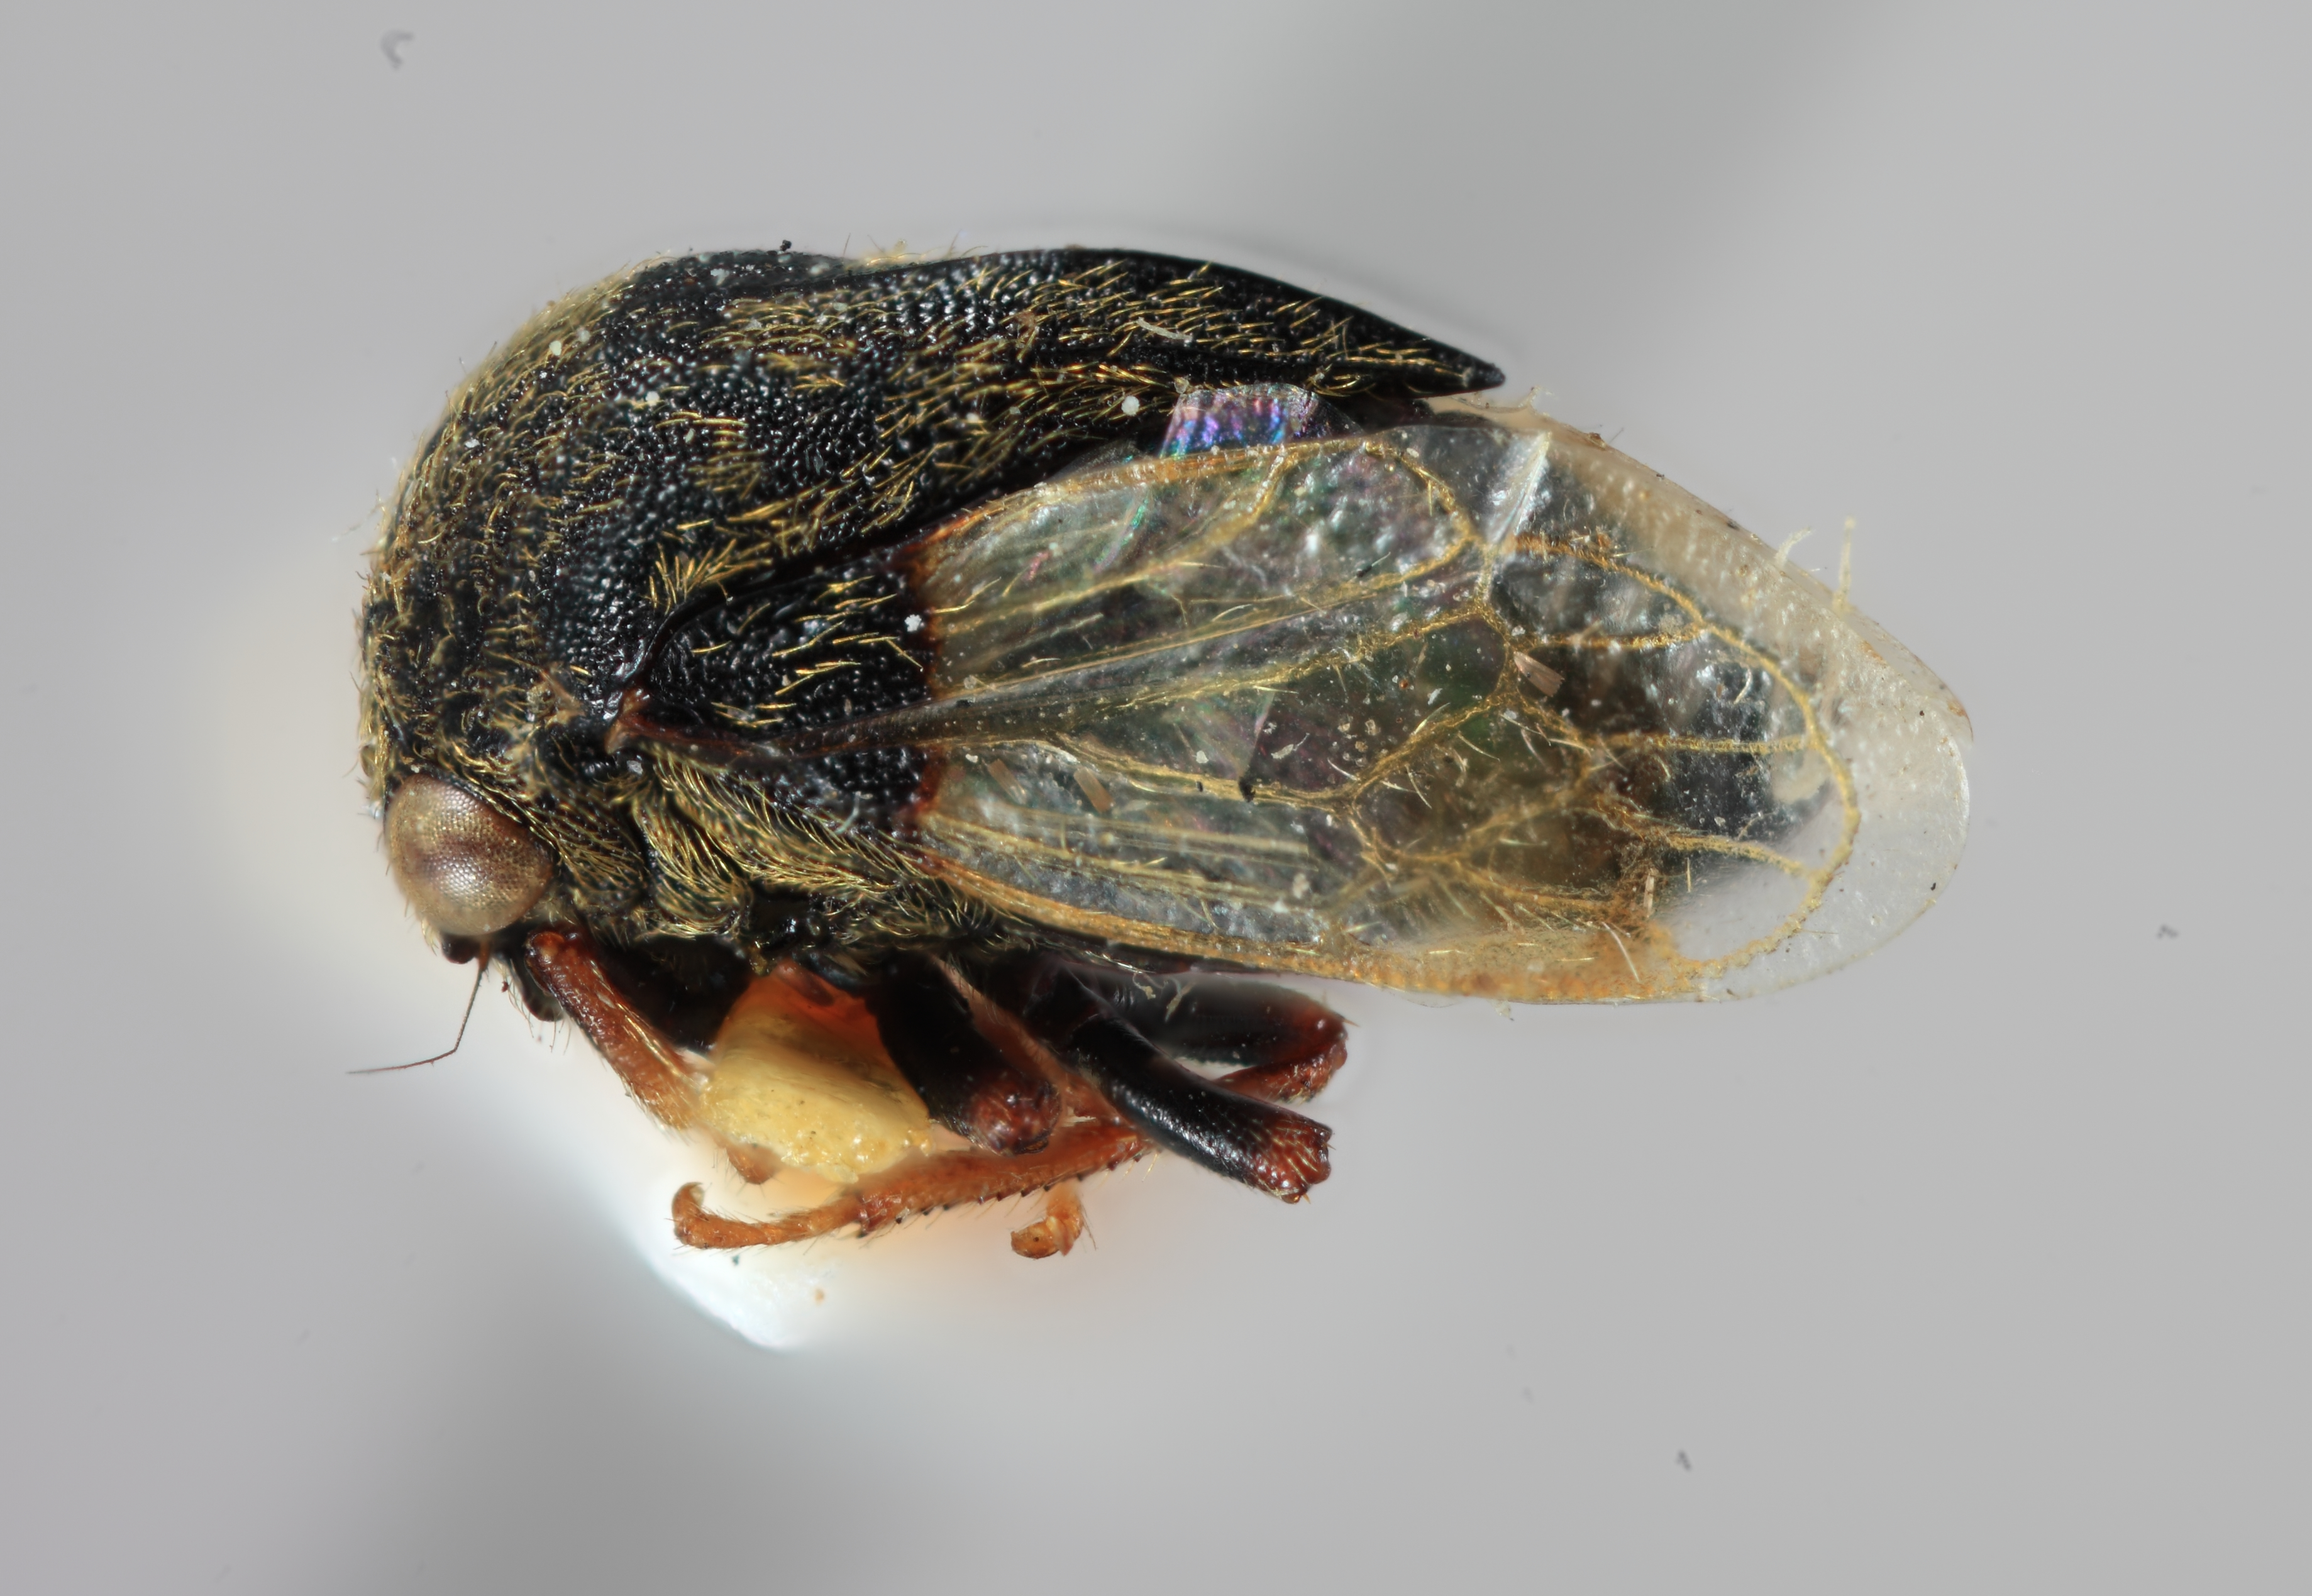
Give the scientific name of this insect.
Gargara nigrocarinata
